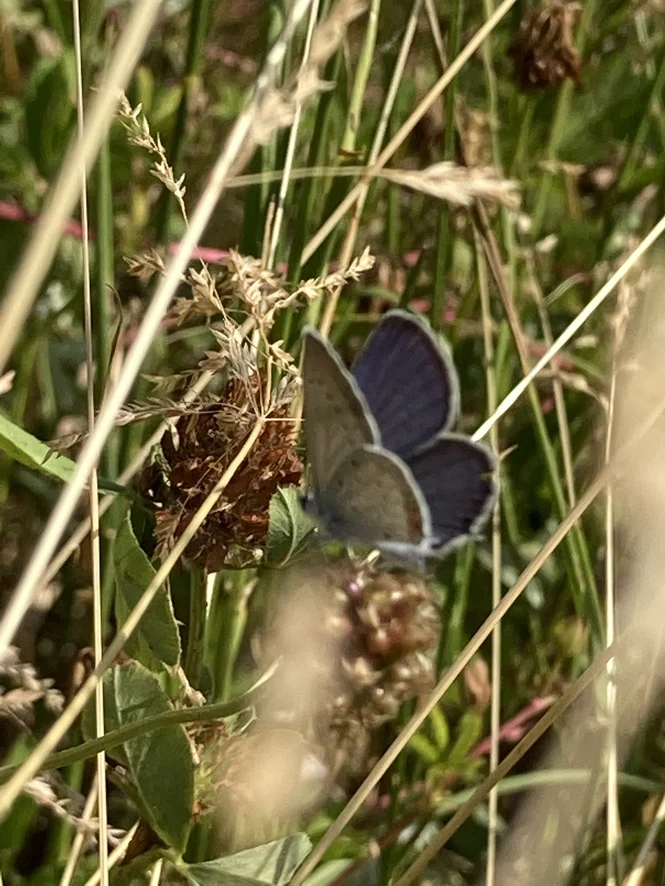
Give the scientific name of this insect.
Cupido argiades (also Elkalyce argiades)
